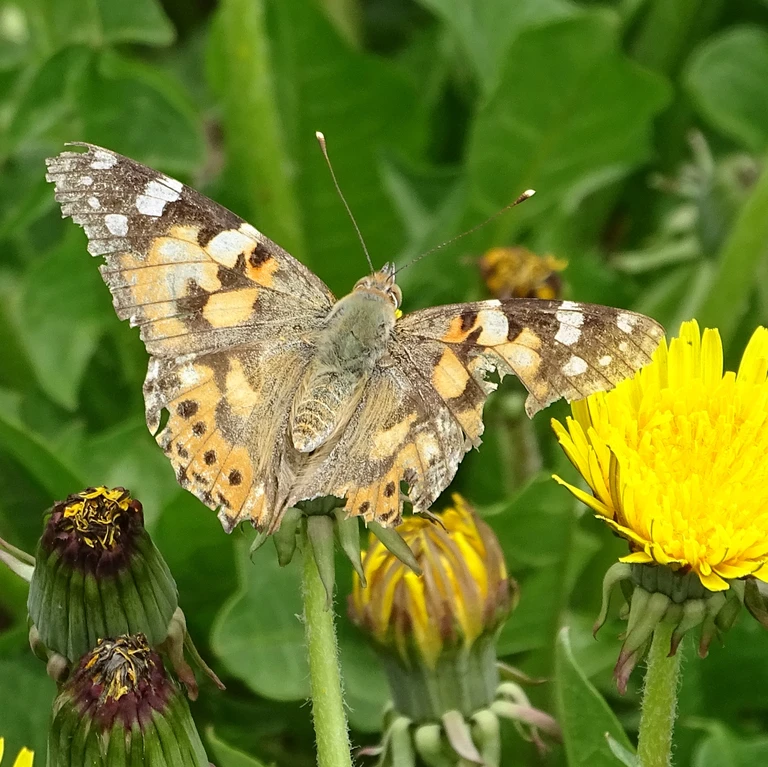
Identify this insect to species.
Vanessa cardui
